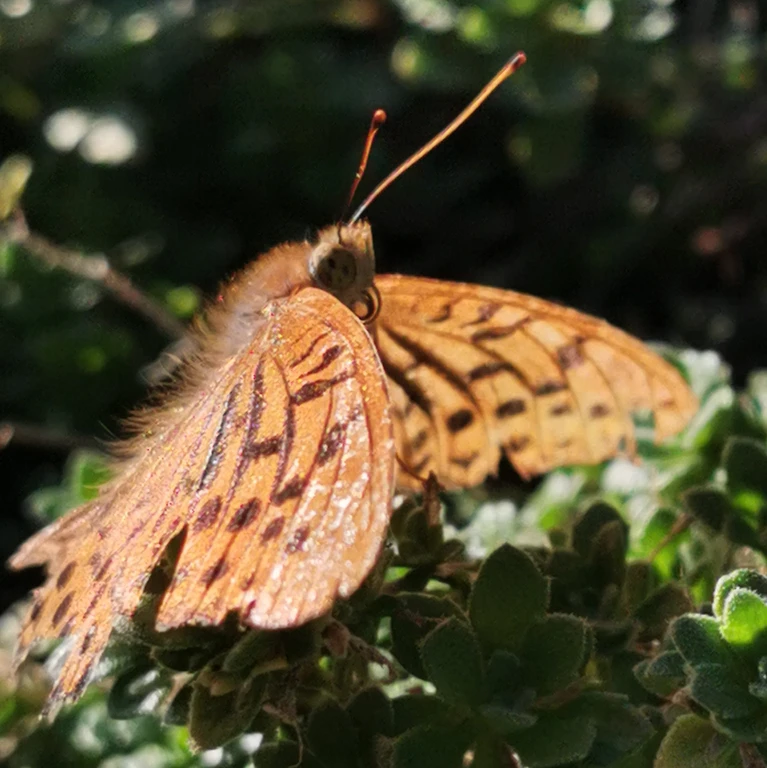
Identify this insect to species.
Argynnis paphia
